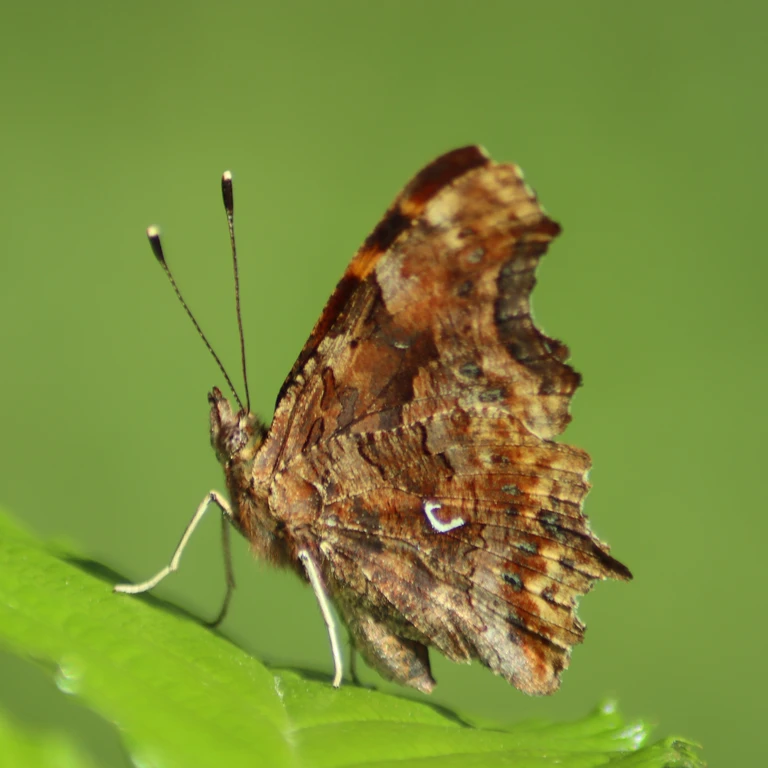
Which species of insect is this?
Polygonia c-album
